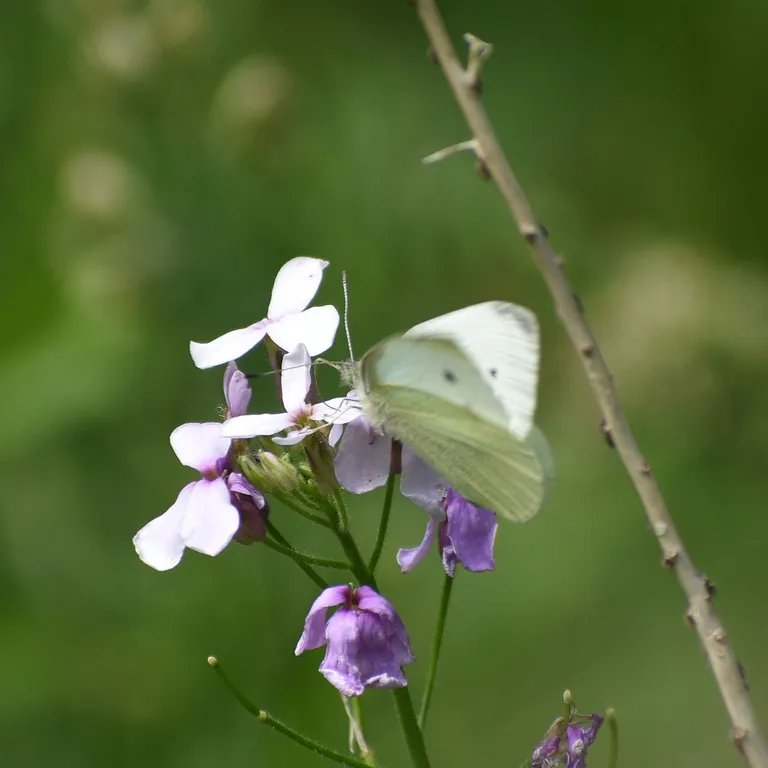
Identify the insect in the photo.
Pieris rapae
